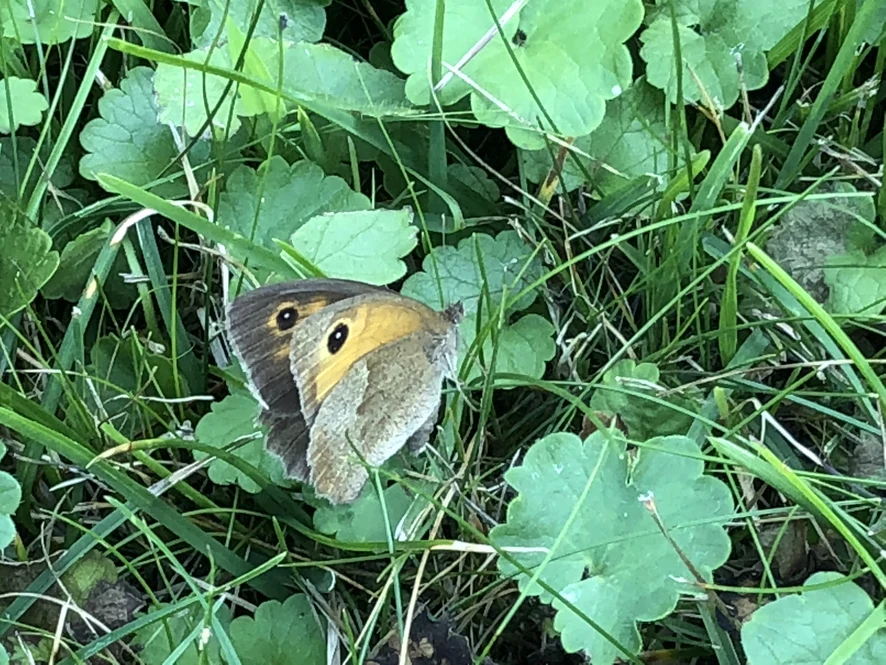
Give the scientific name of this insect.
Maniola jurtina
